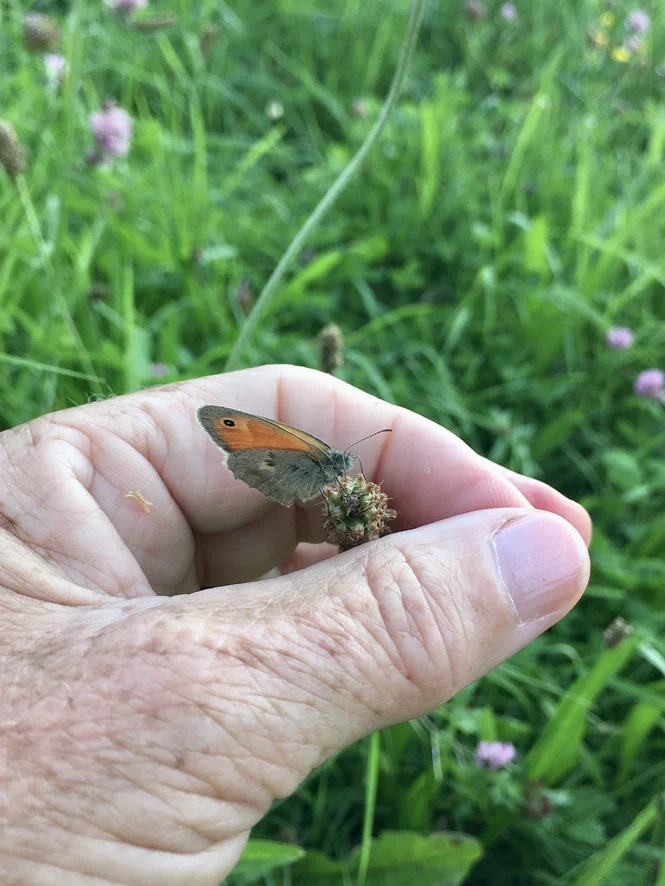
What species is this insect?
Coenonympha pamphilus
